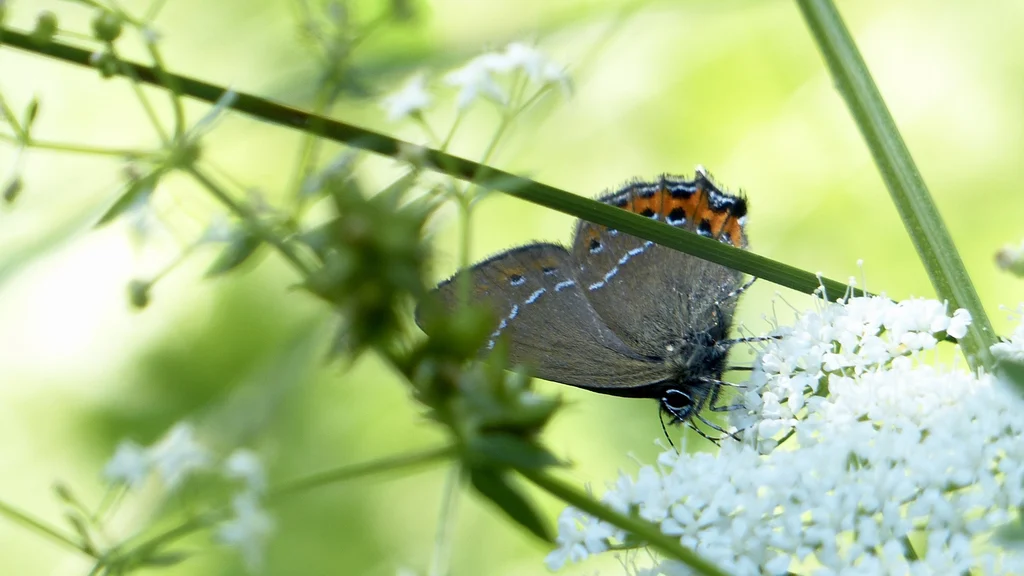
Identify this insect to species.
Satyrium pruni (also Fixsenia pruni)
